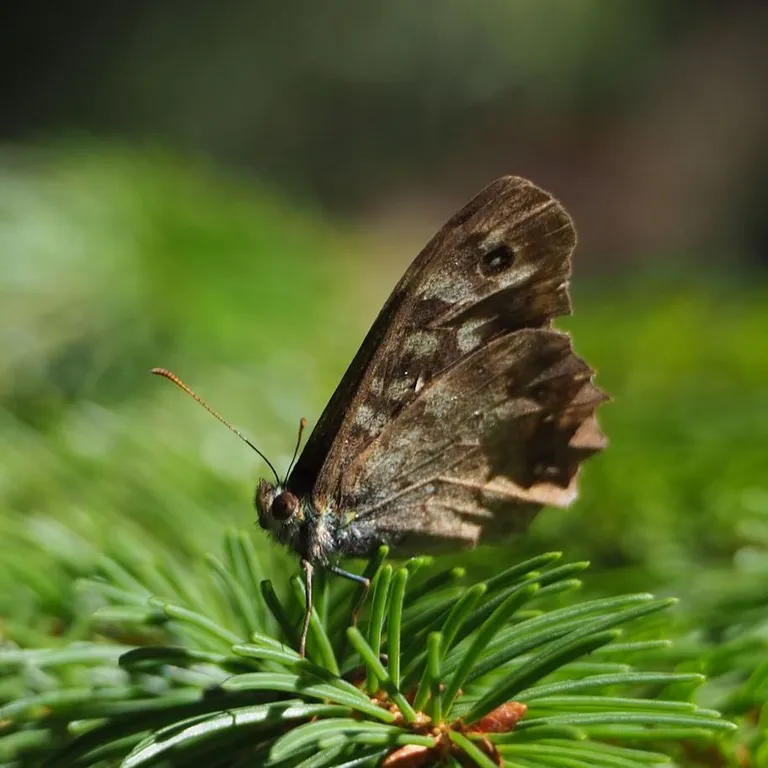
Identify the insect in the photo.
Pararge aegeria
